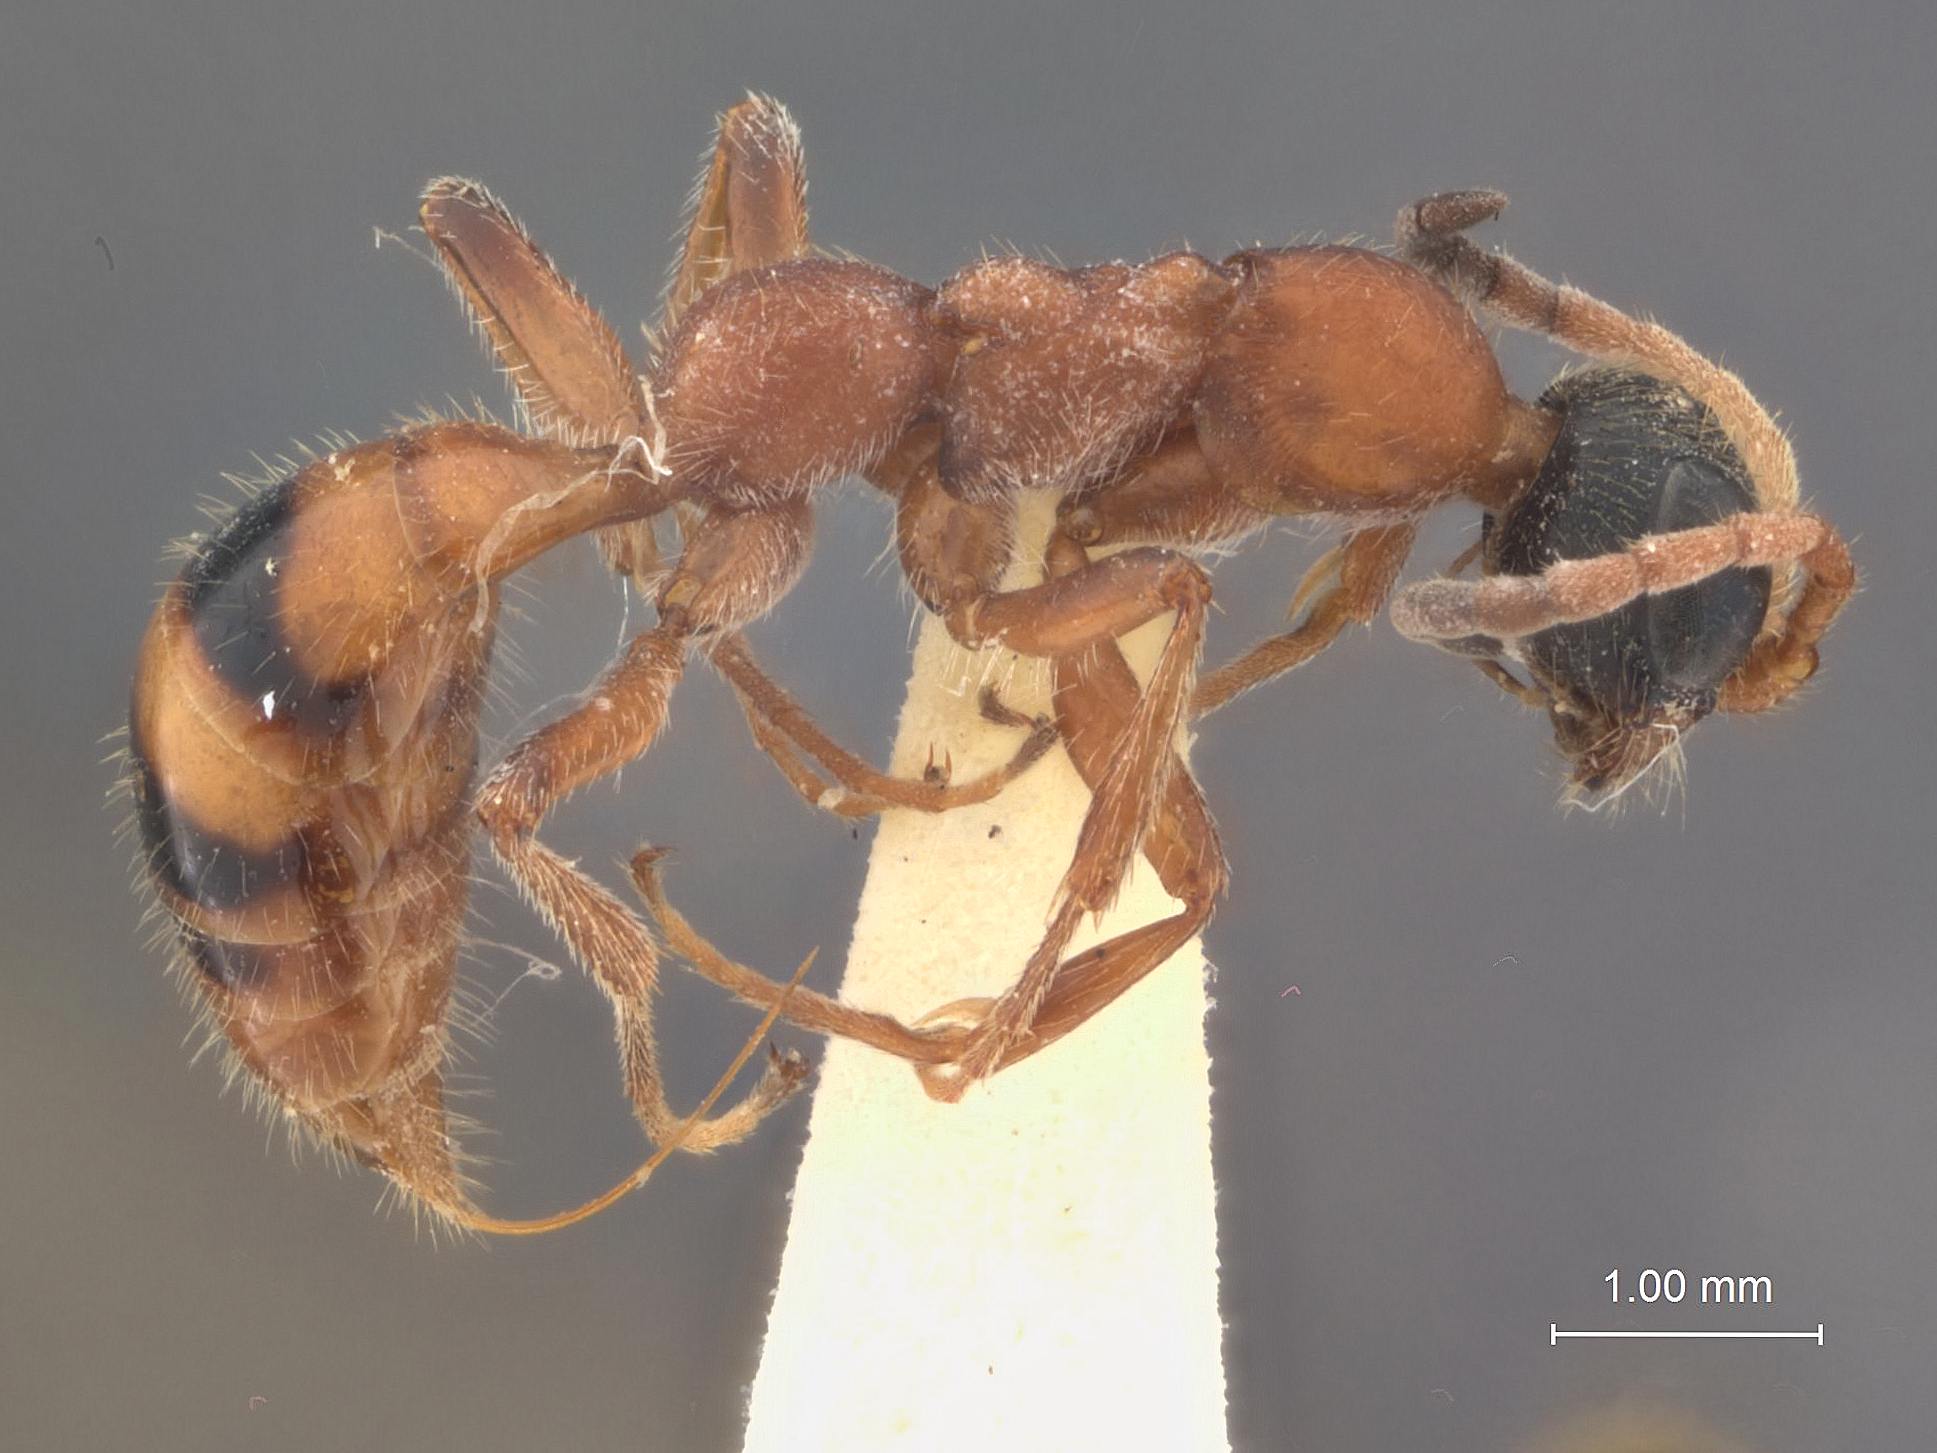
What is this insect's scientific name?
Methocha impolita
